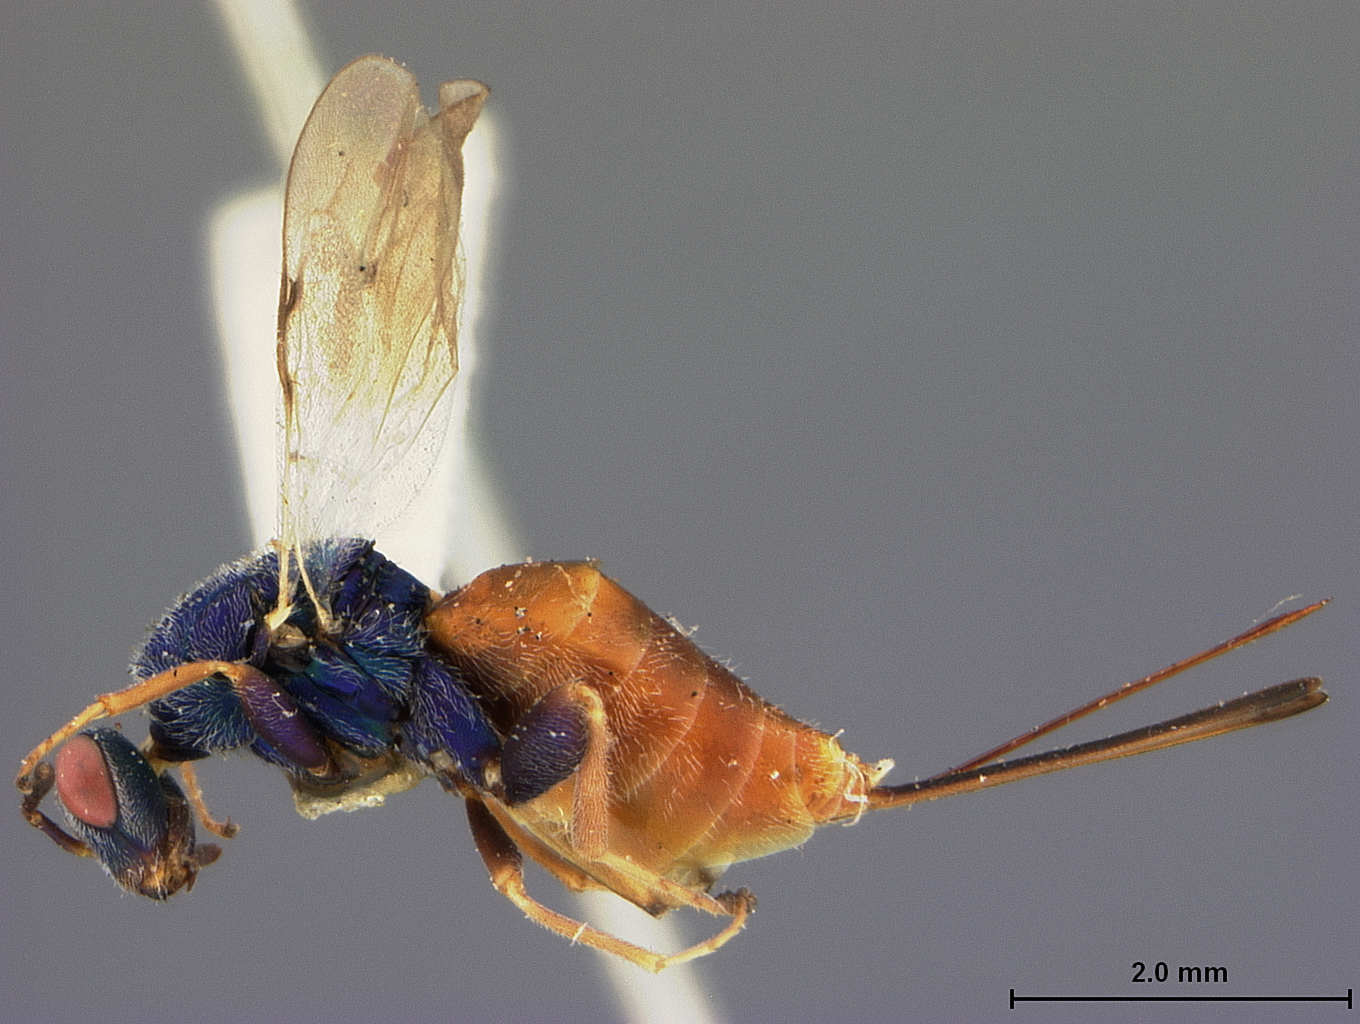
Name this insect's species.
Torymus wickhami
